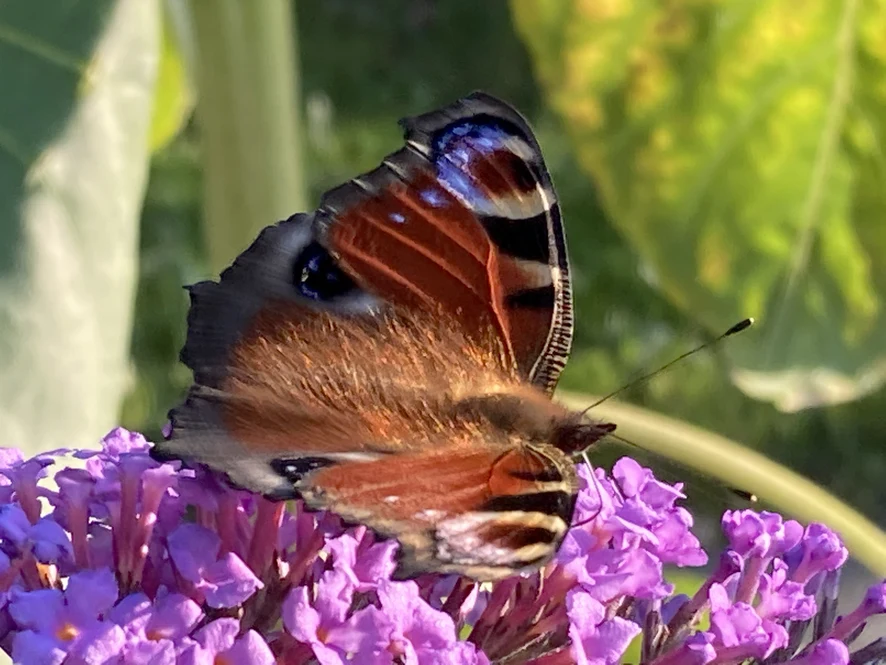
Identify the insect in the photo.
Aglais io
